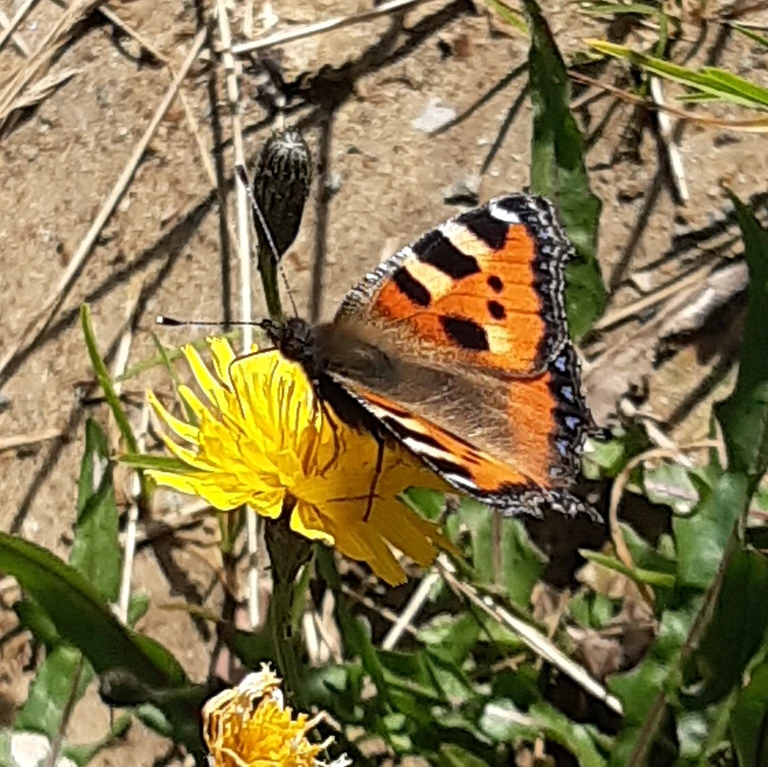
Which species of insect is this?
Aglais urticae
